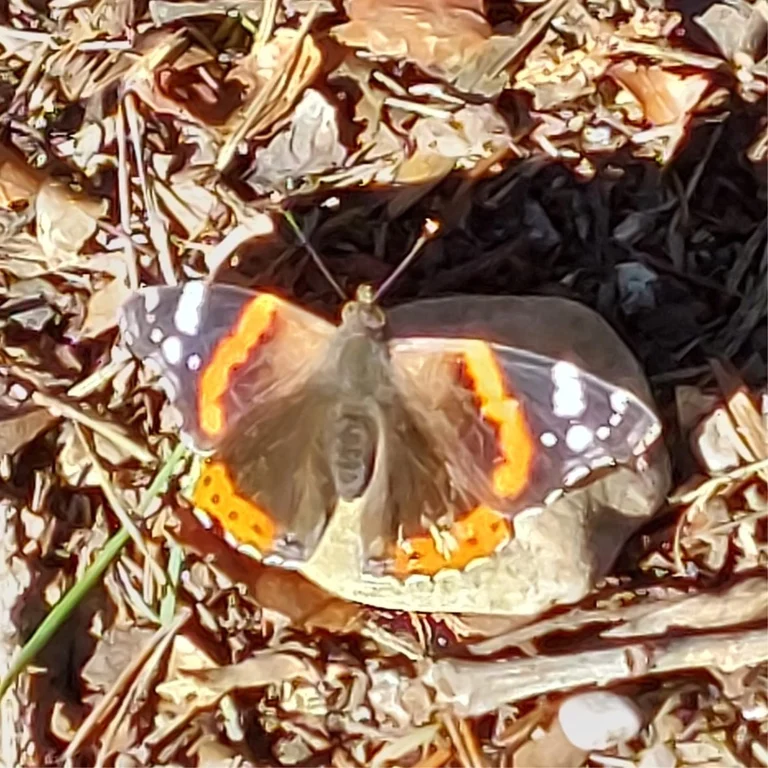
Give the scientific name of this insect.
Vanessa atalanta
